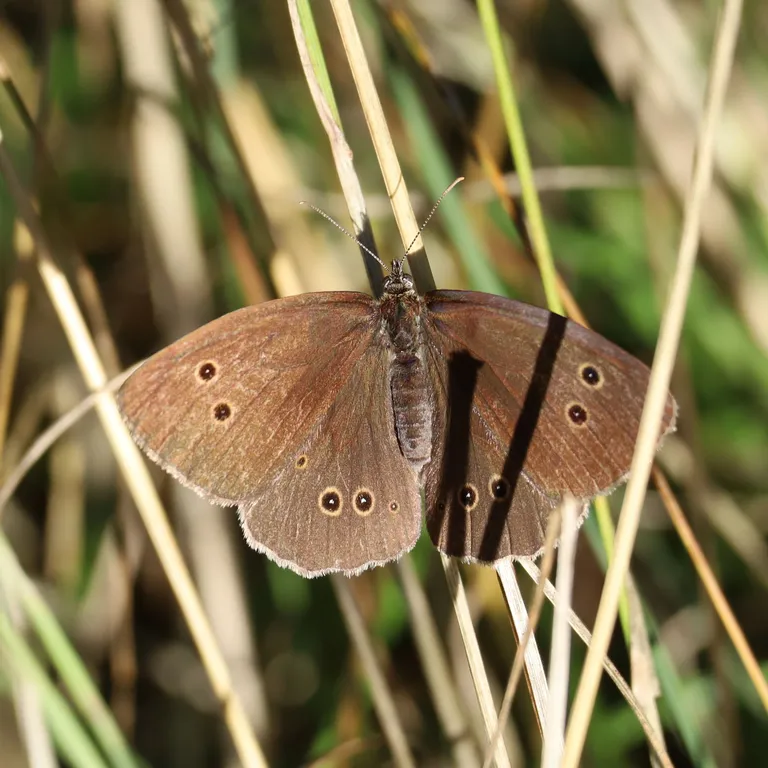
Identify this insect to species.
Aphantopus hyperantus
